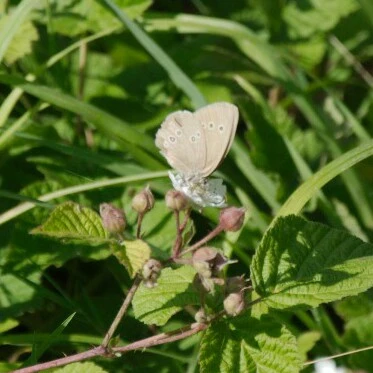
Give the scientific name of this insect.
Aphantopus hyperantus
